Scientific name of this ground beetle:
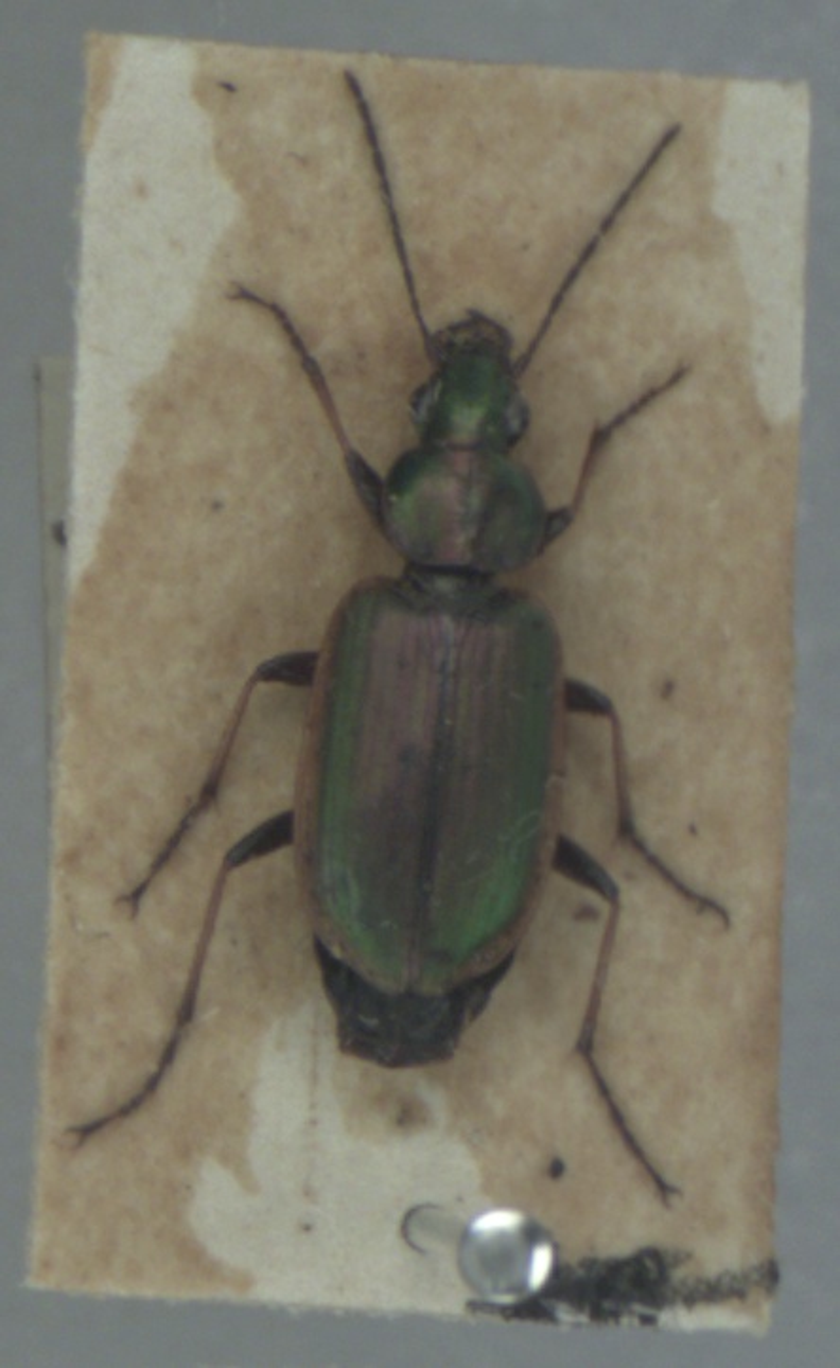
Agonum marginatum
